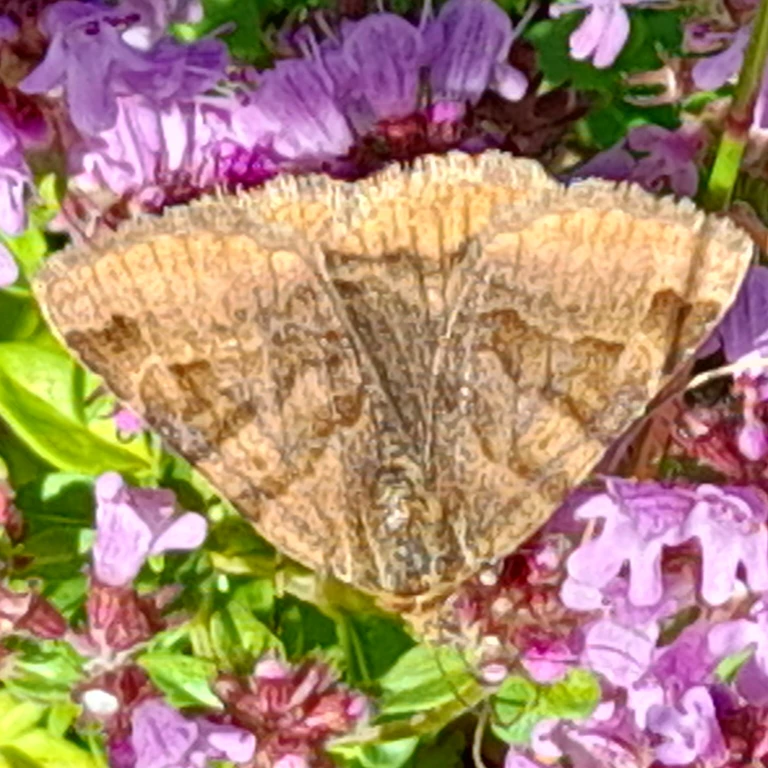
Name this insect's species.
Euclidia glyphica
